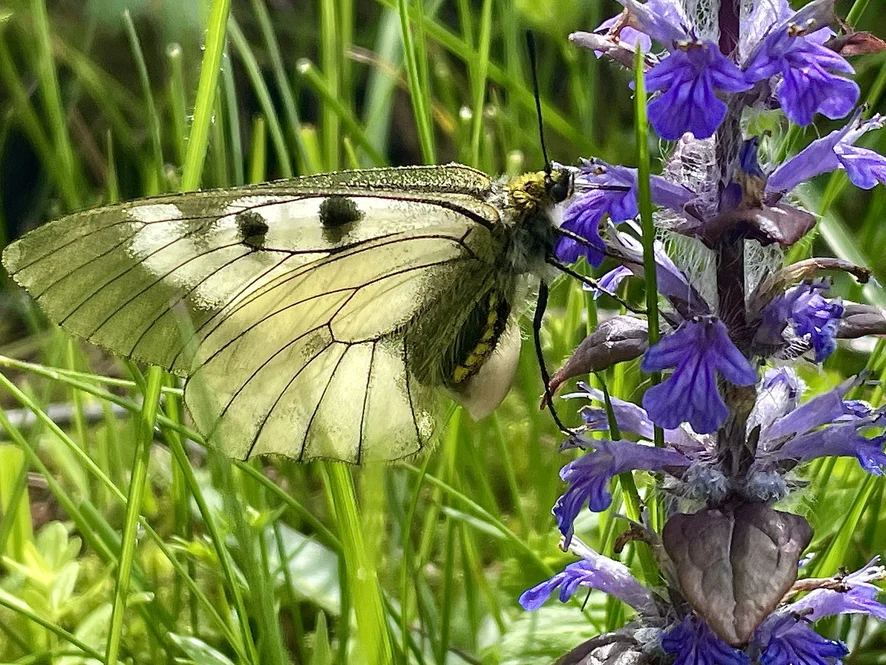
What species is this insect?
Parnassius mnemosyne
